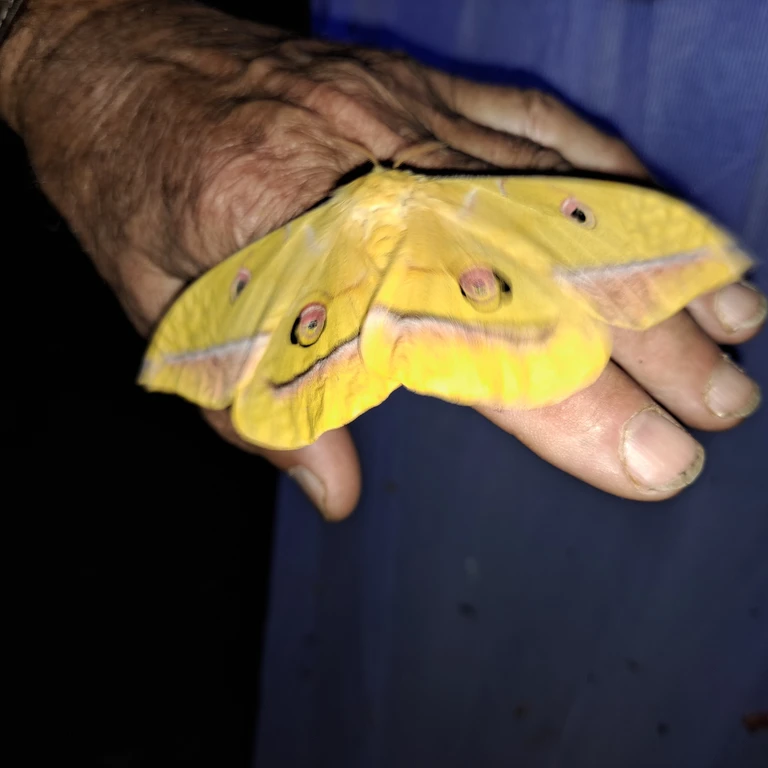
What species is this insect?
Antheraea yamamai
